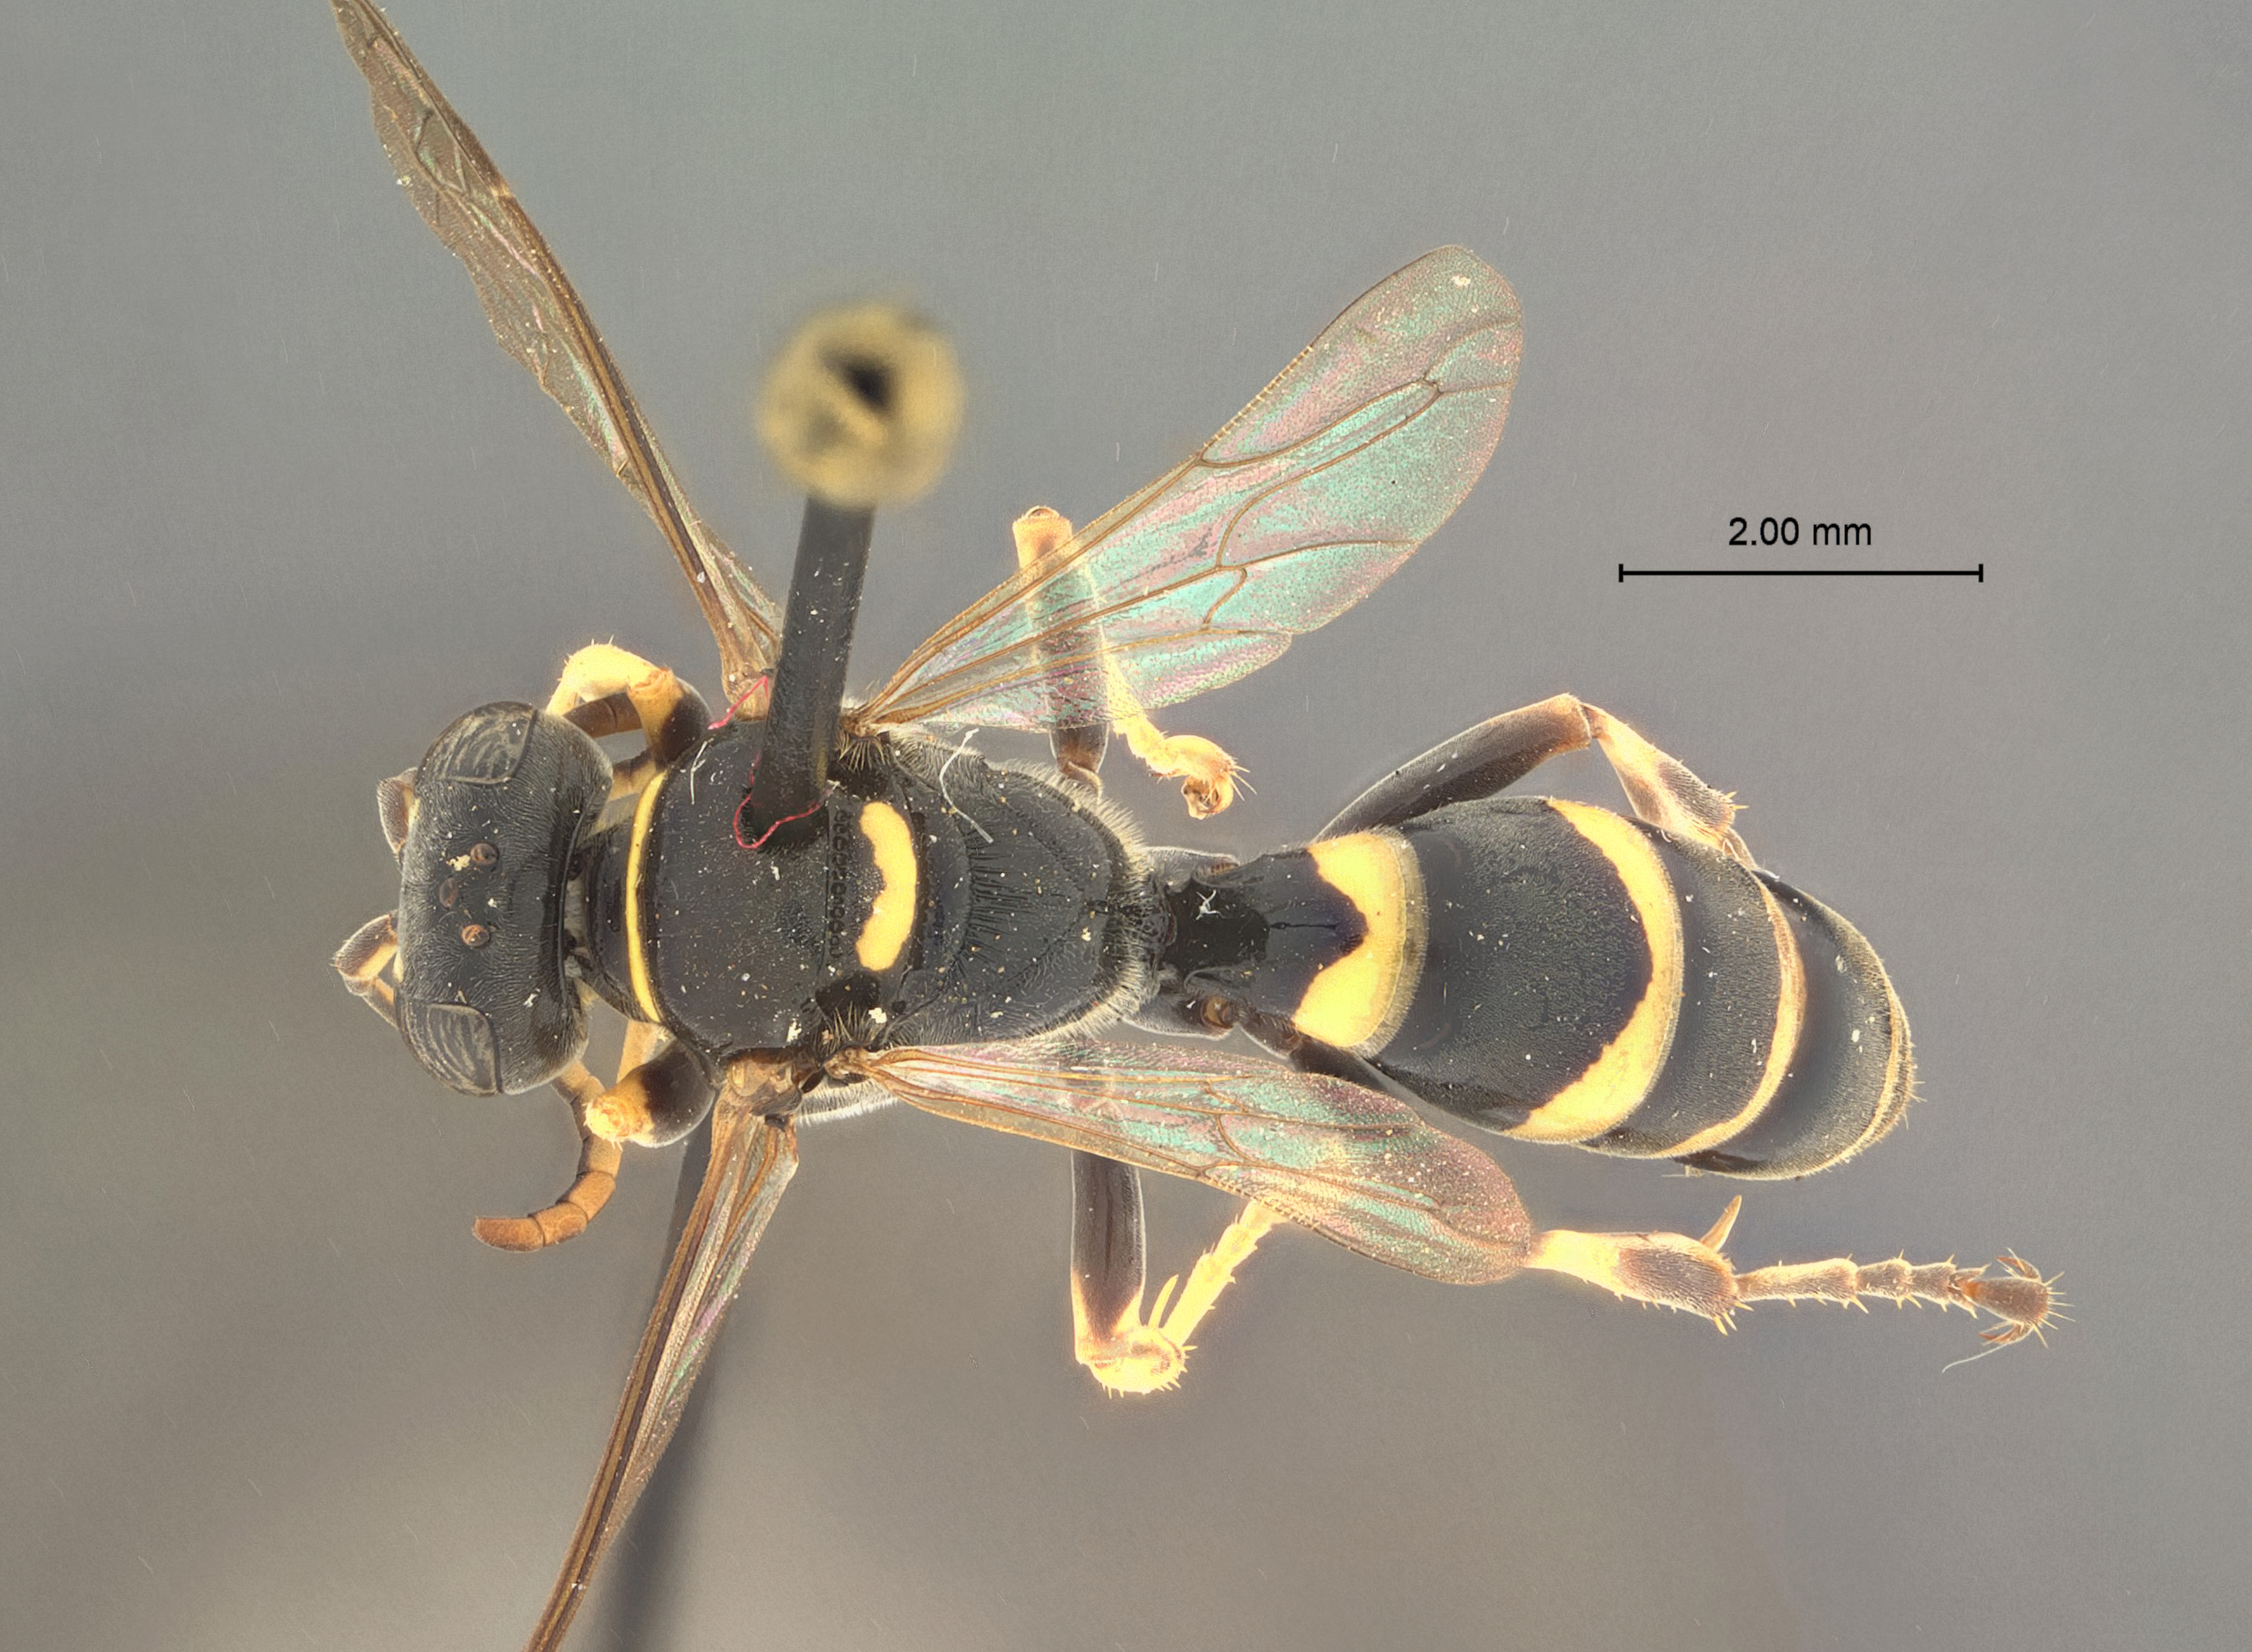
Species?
Gorytes mcateii
